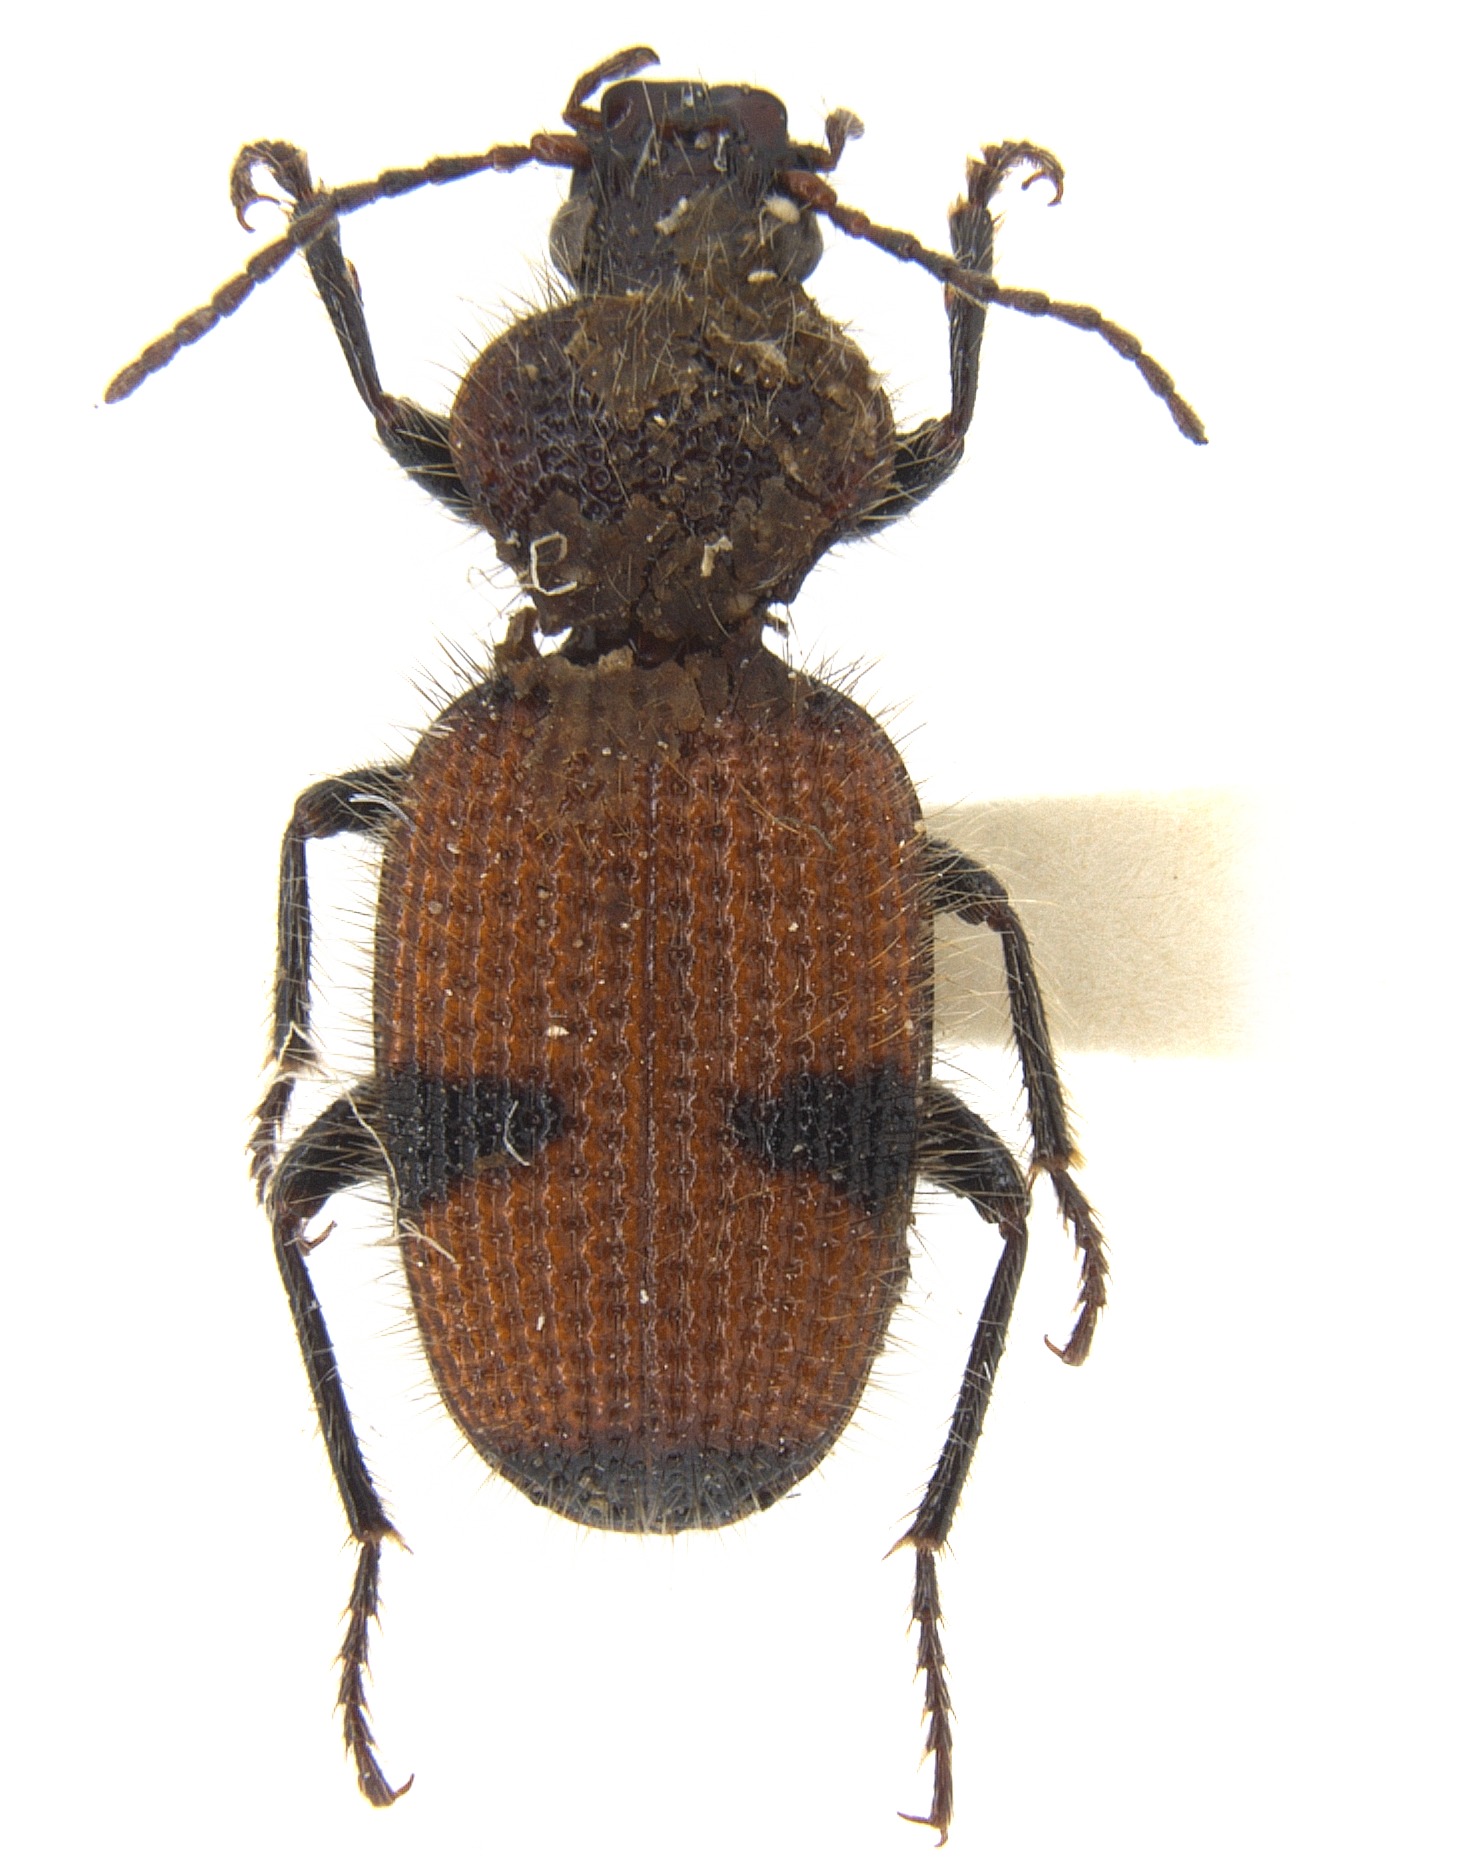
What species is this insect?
Micrixys distincta
